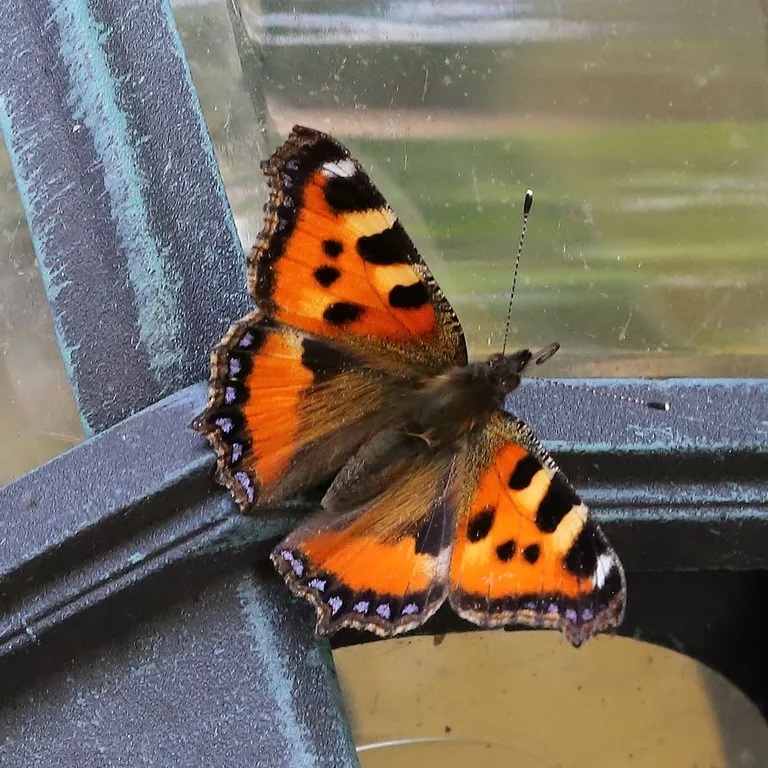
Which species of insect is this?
Aglais urticae
